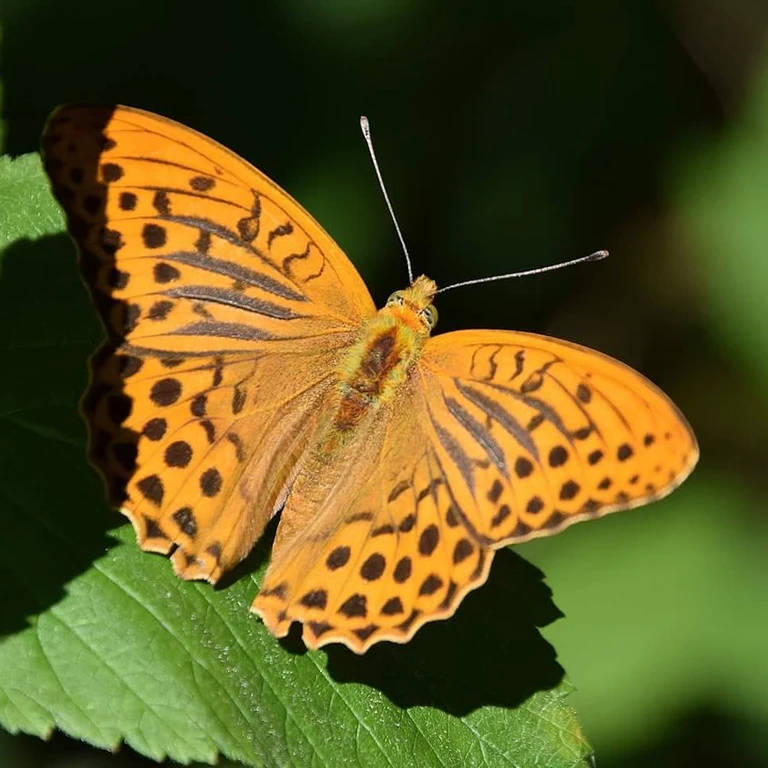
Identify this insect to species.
Argynnis paphia
